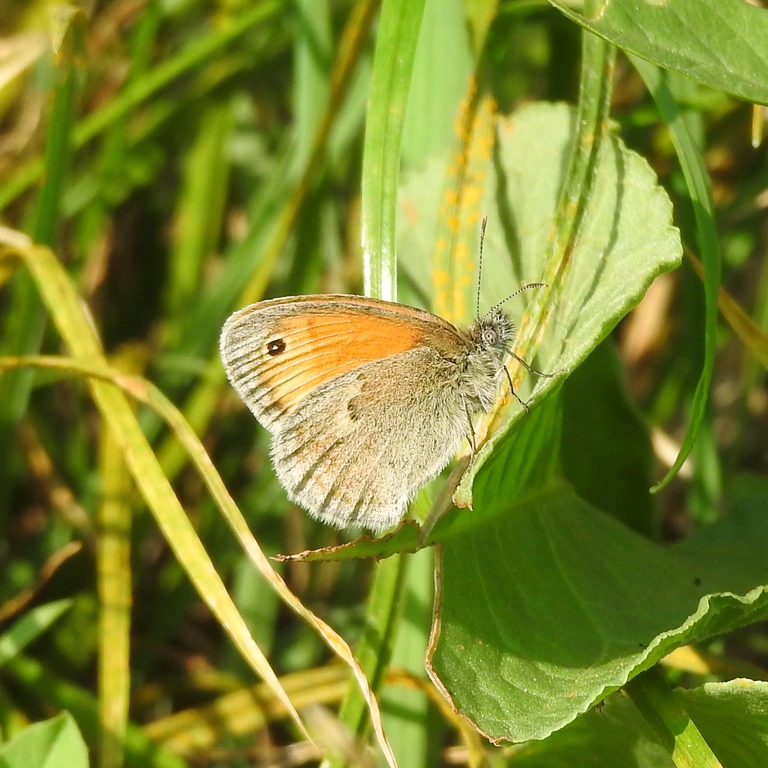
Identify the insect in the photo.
Coenonympha pamphilus
